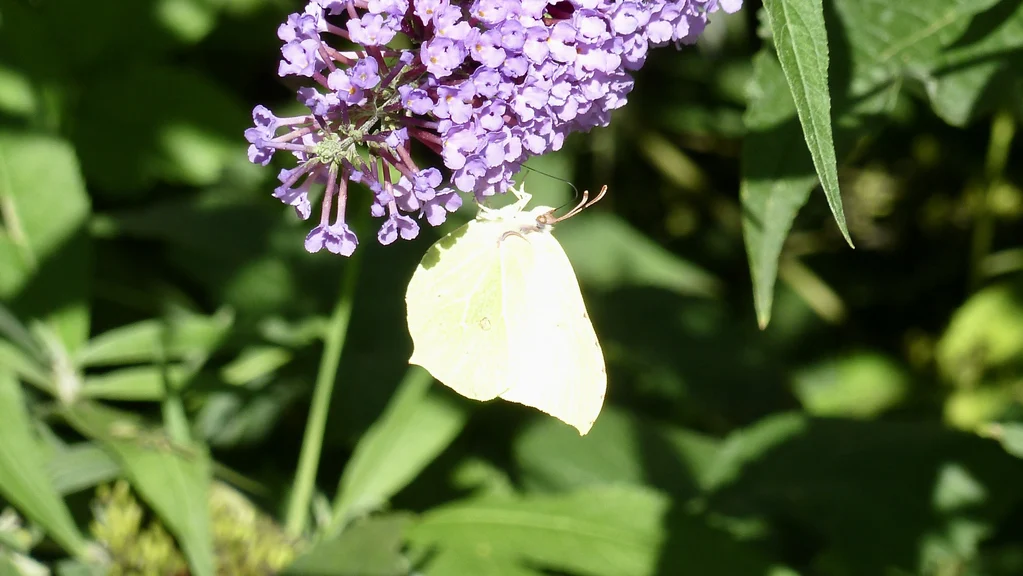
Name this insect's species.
Gonepteryx rhamni
